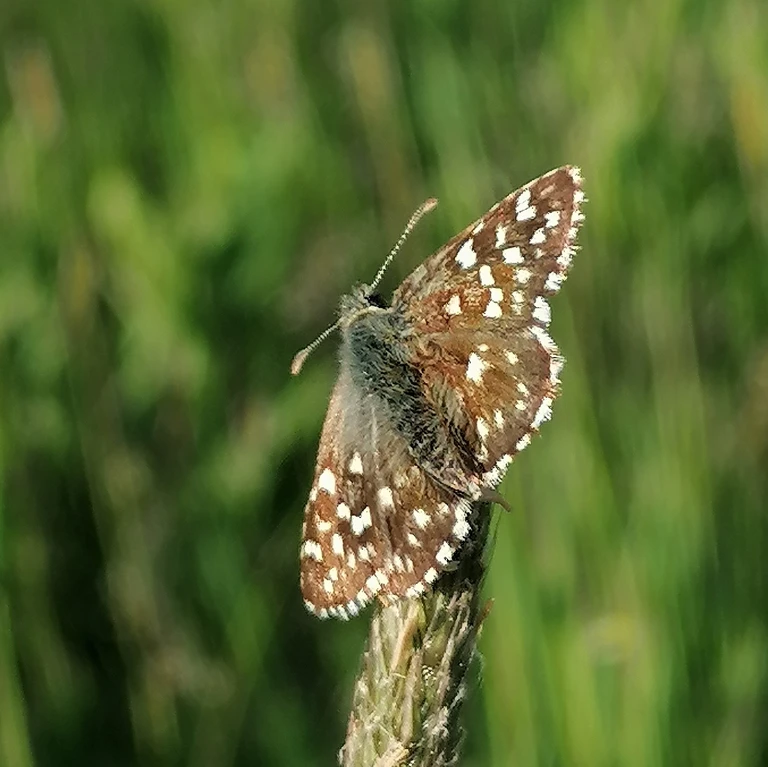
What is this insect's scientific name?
Pyrgus malvae
